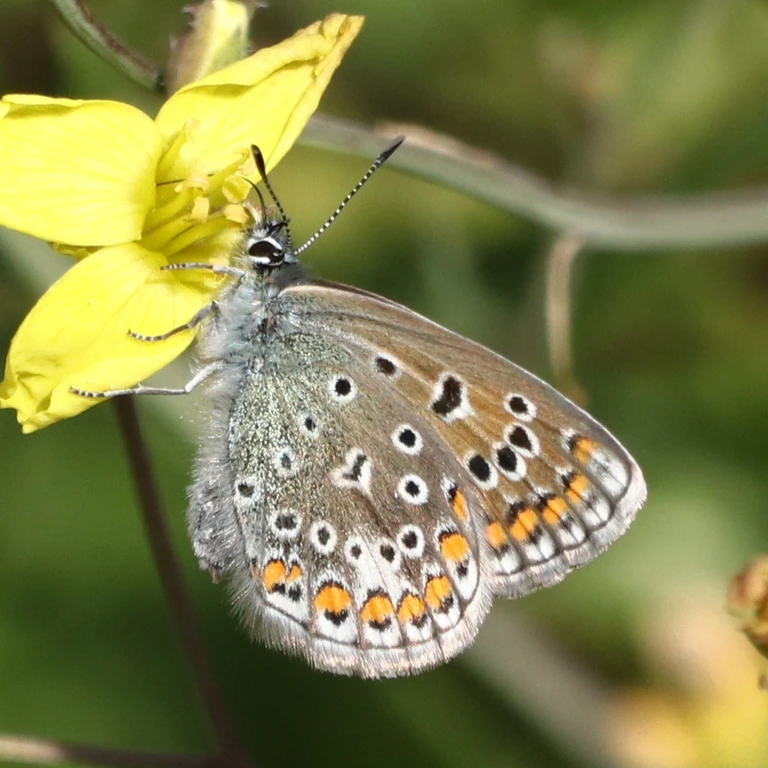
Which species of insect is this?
Polyommatus icarus
